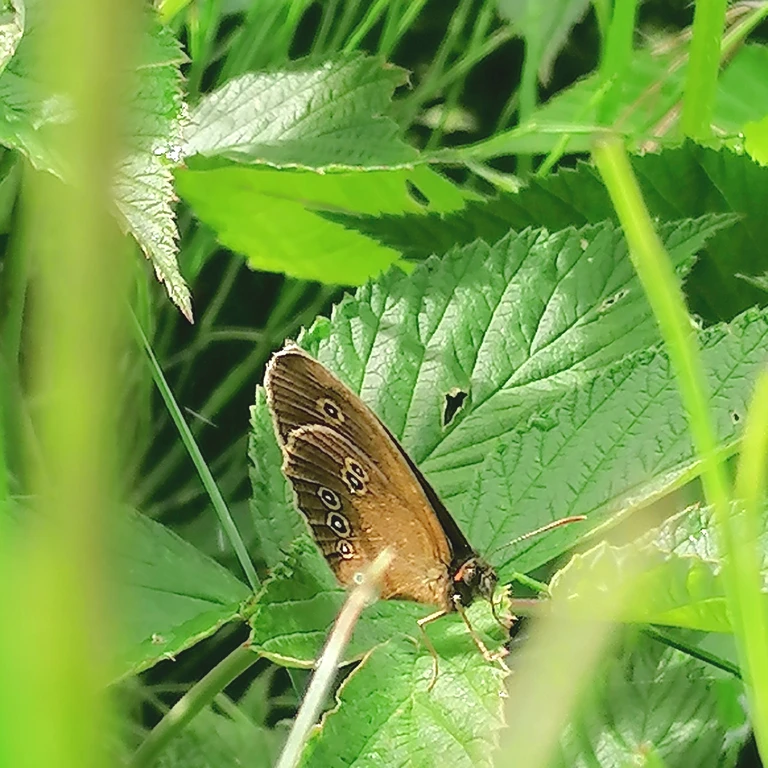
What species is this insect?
Aphantopus hyperantus
